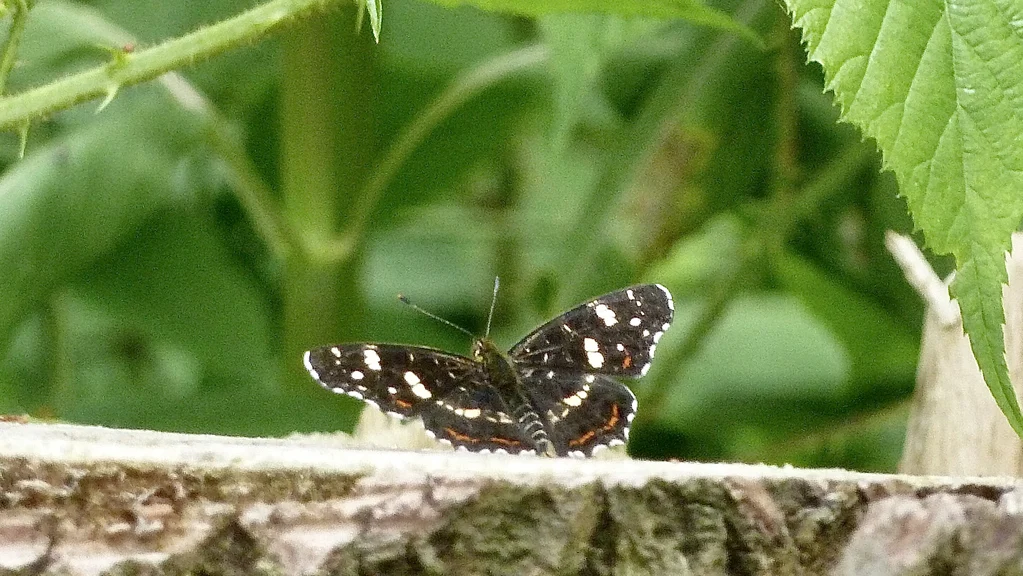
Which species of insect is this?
Araschnia levana
